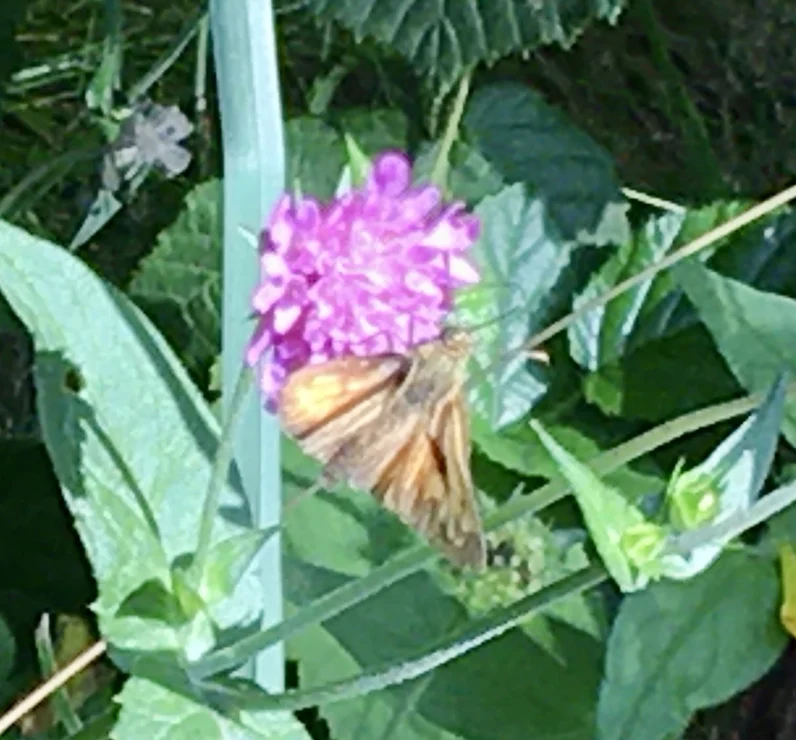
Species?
Ochlodes sylvanus (also Ochlodes venata)
